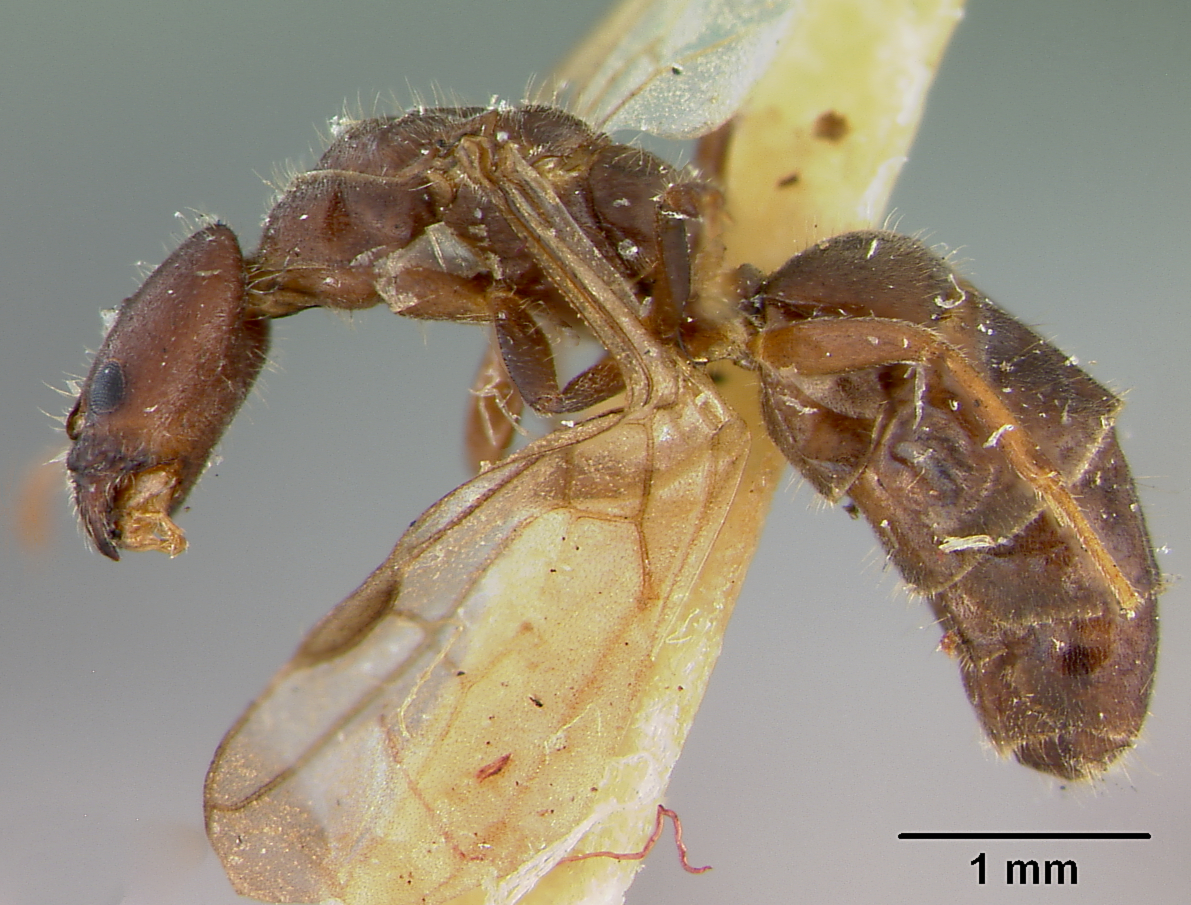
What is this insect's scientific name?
Iridomyrmex longicapitatus
